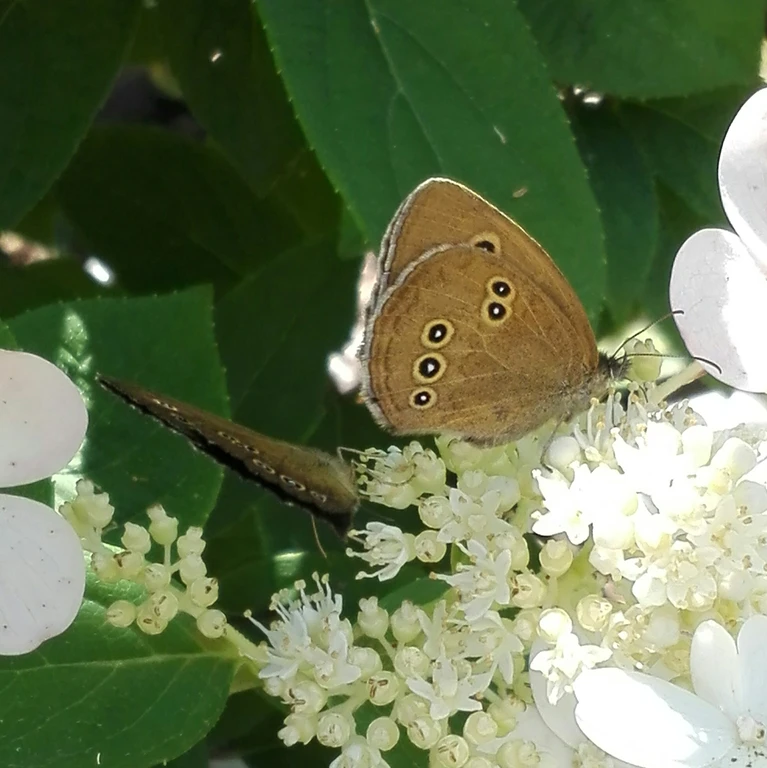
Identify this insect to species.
Aphantopus hyperantus
